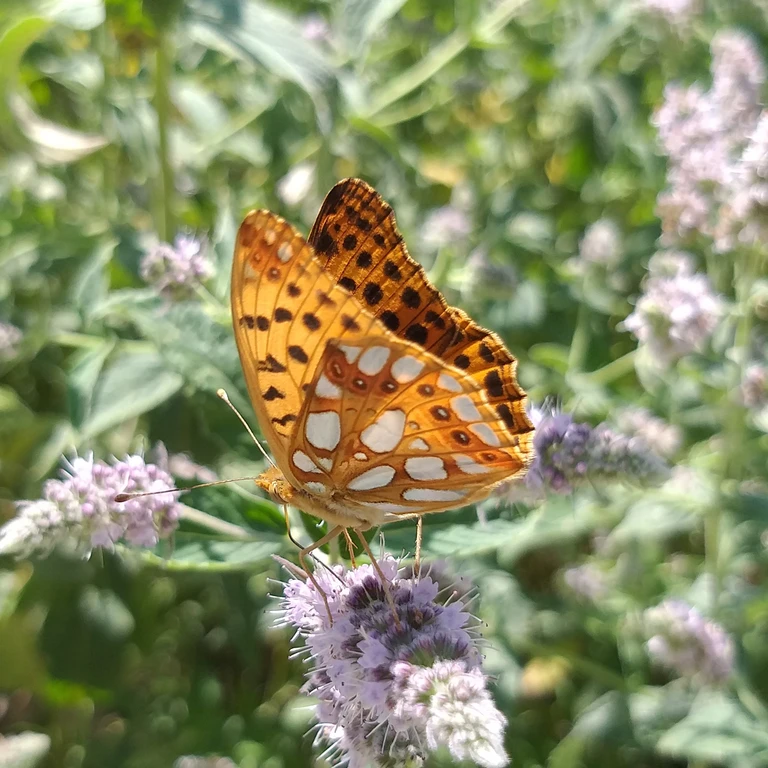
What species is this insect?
Issoria lathonia
